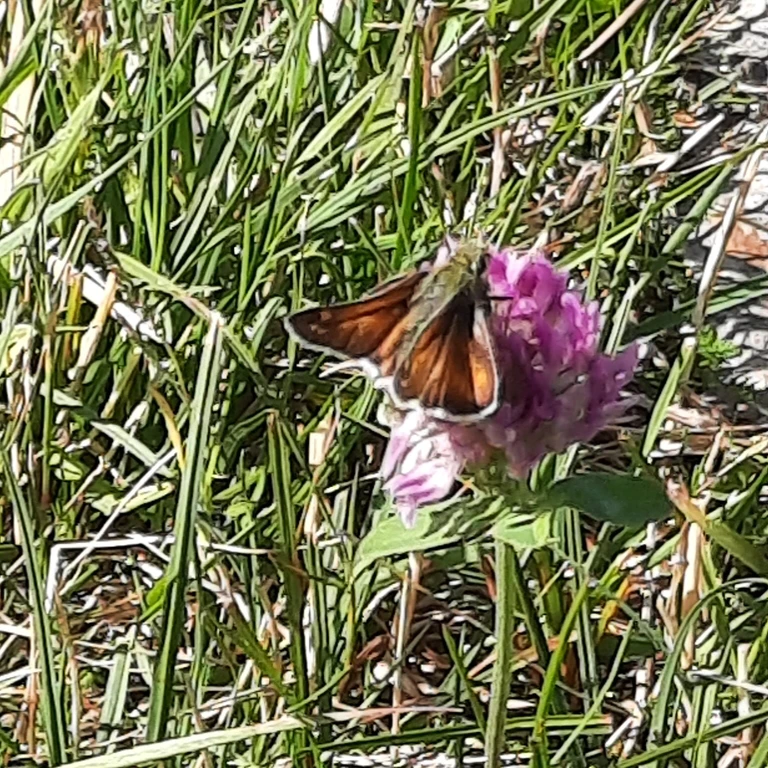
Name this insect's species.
Hesperia comma
